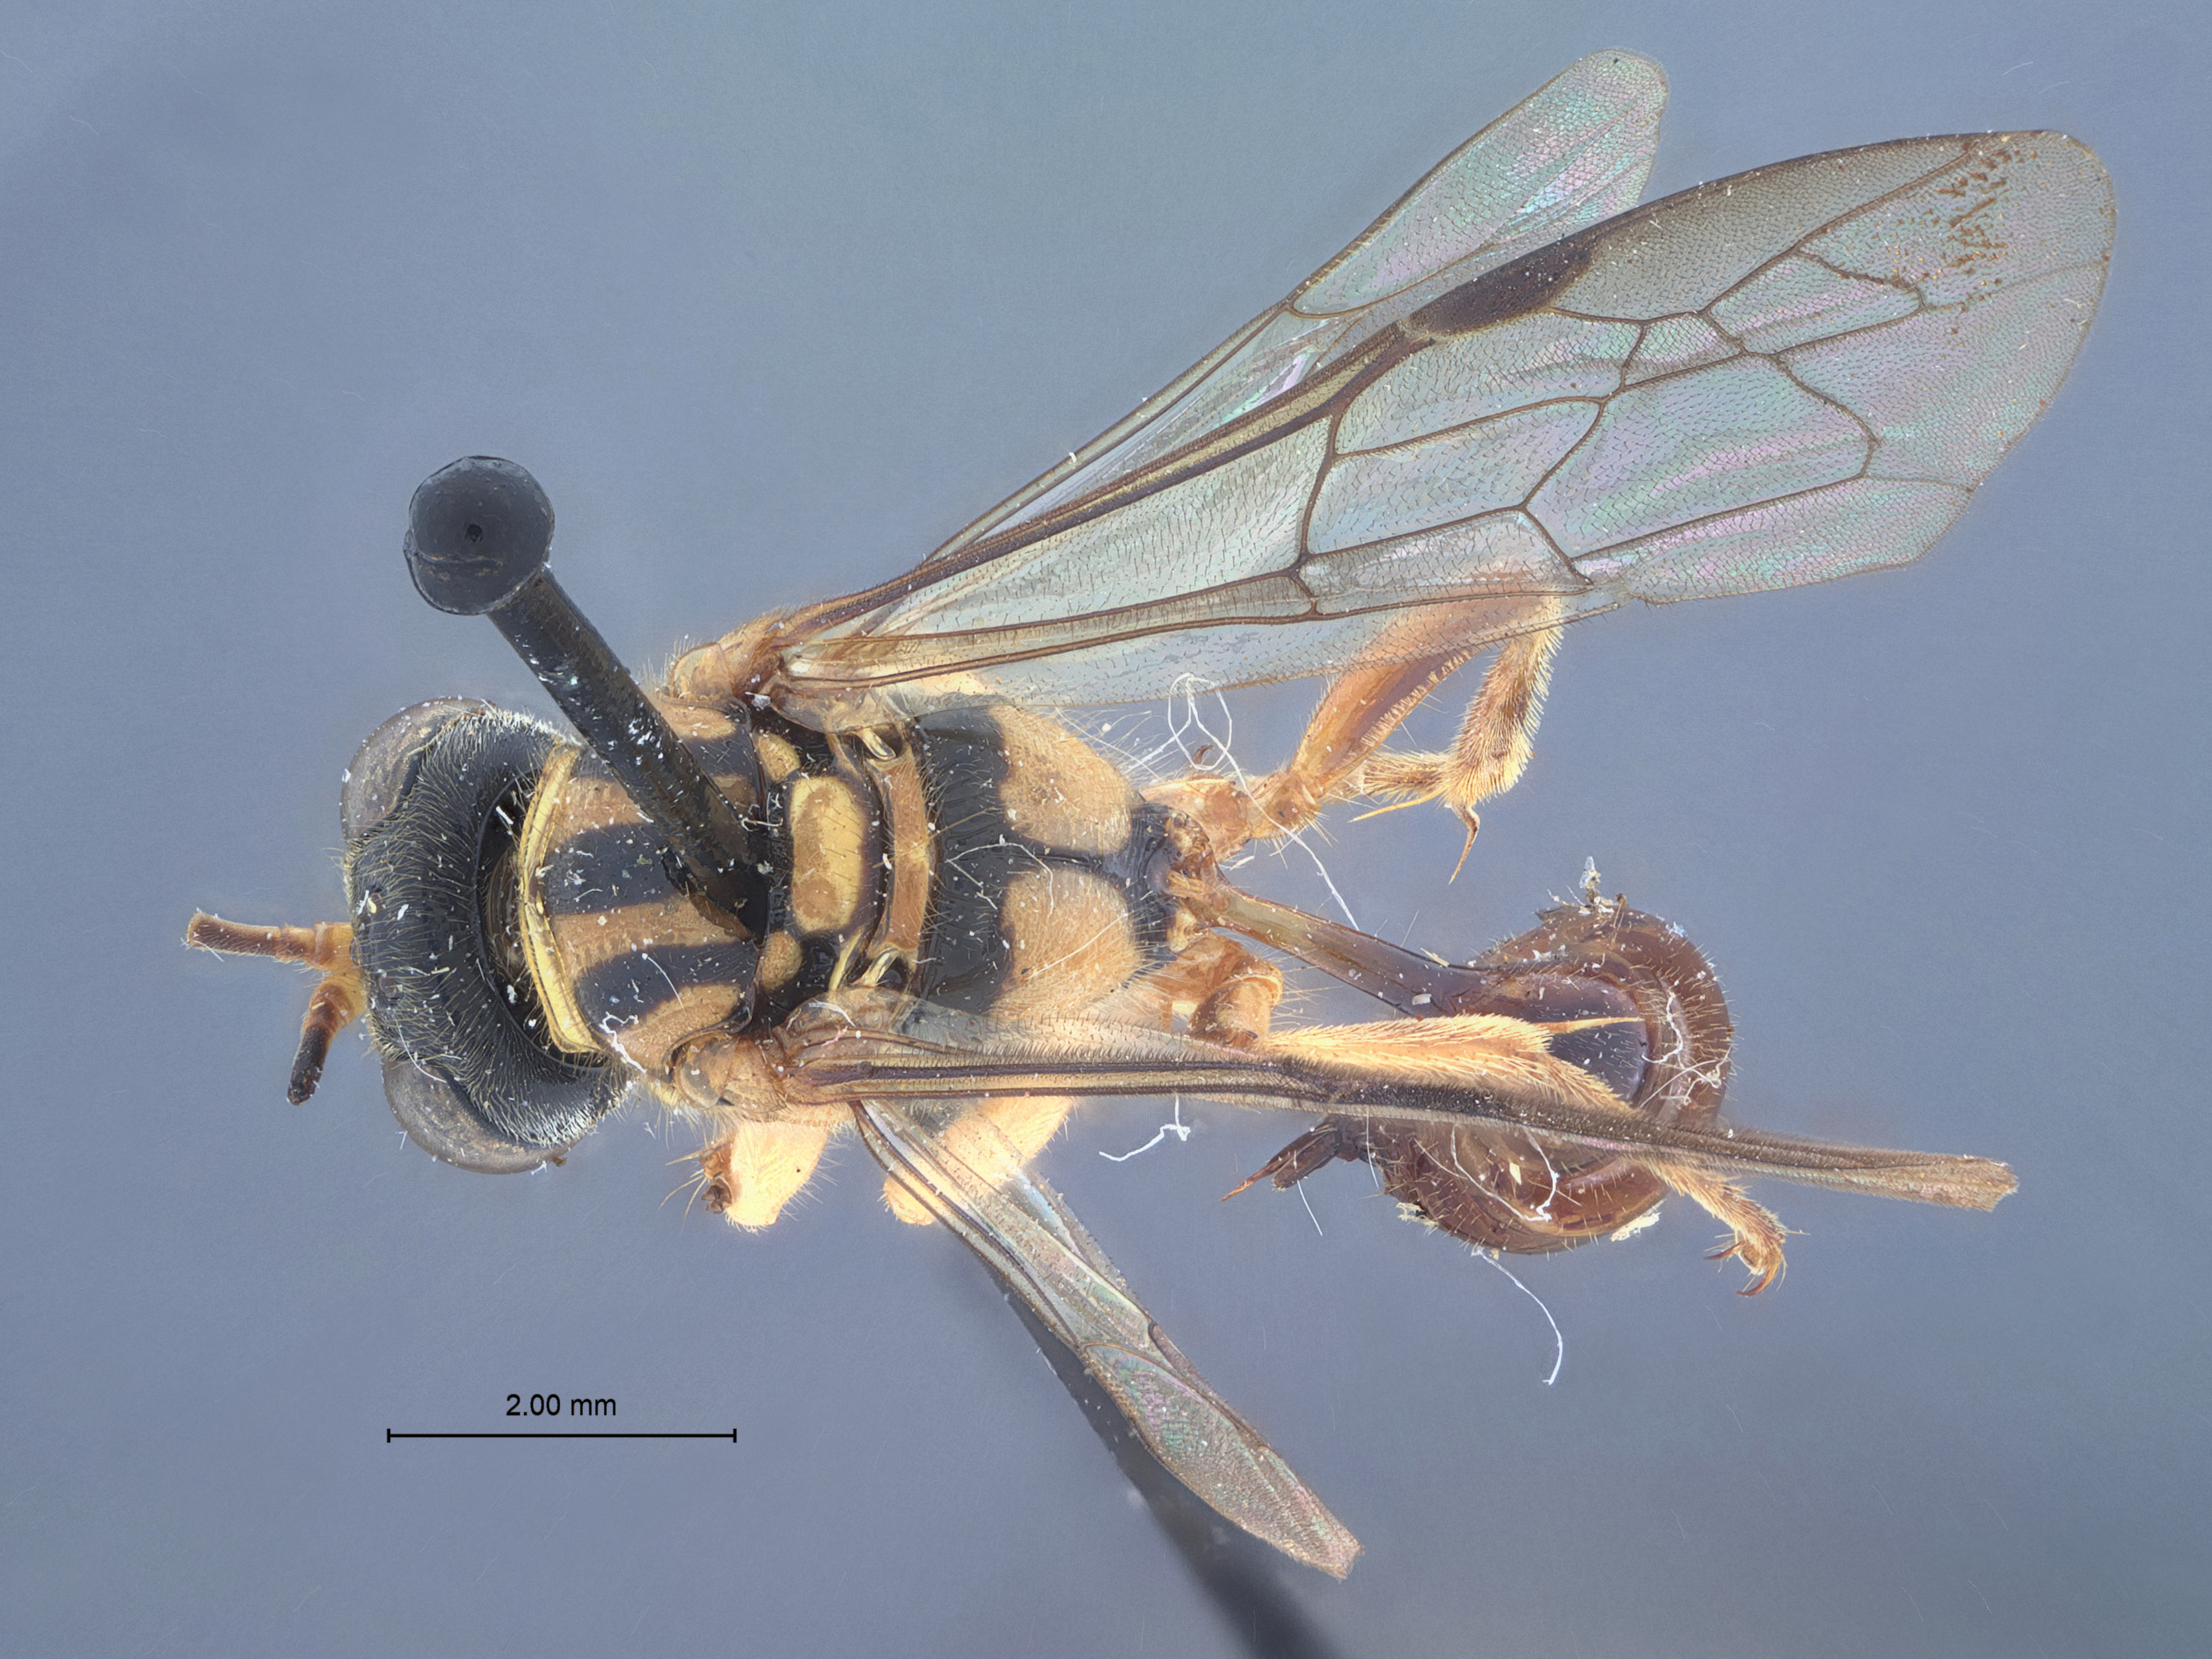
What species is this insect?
Psenulus nigrolinestus
